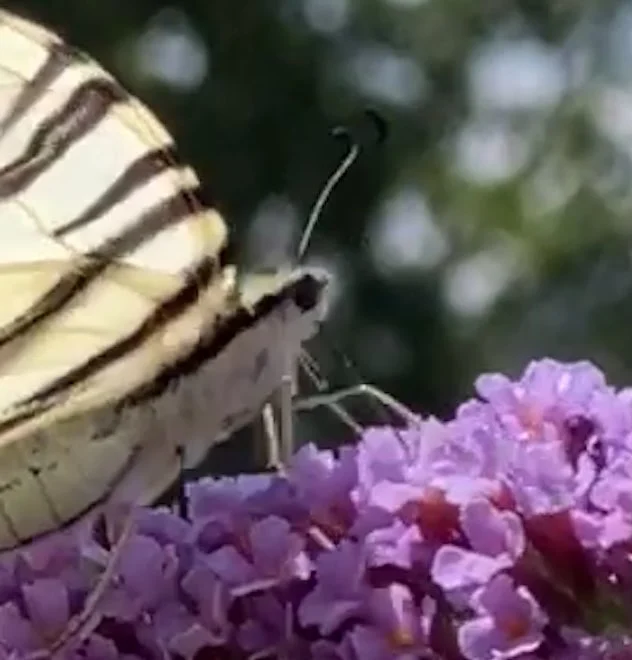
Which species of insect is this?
Iphiclides podalirius
